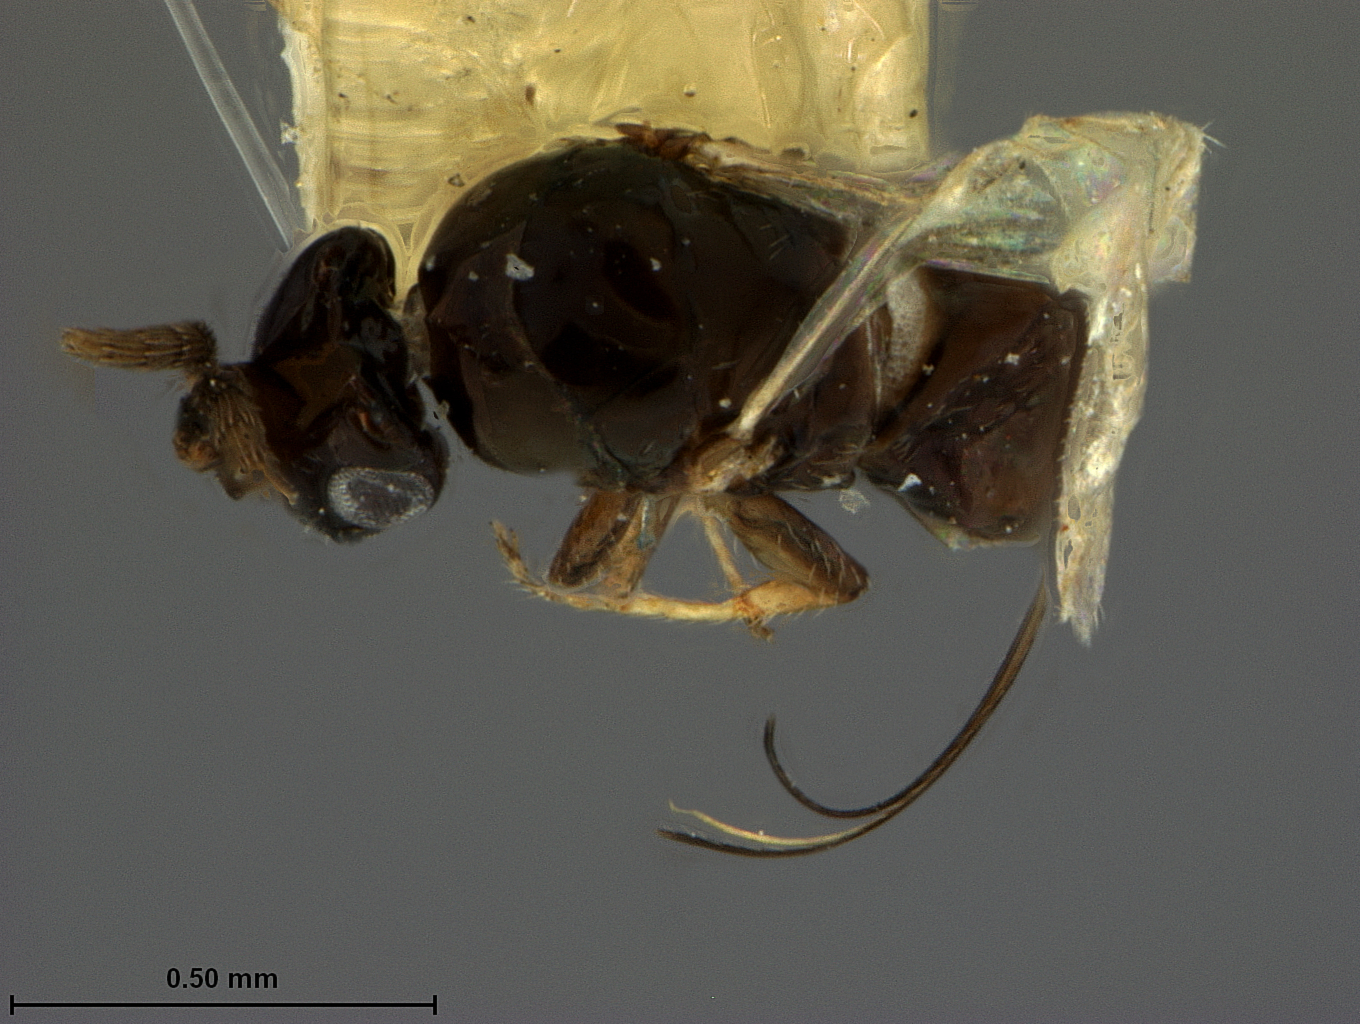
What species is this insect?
Eisenia mexicana
